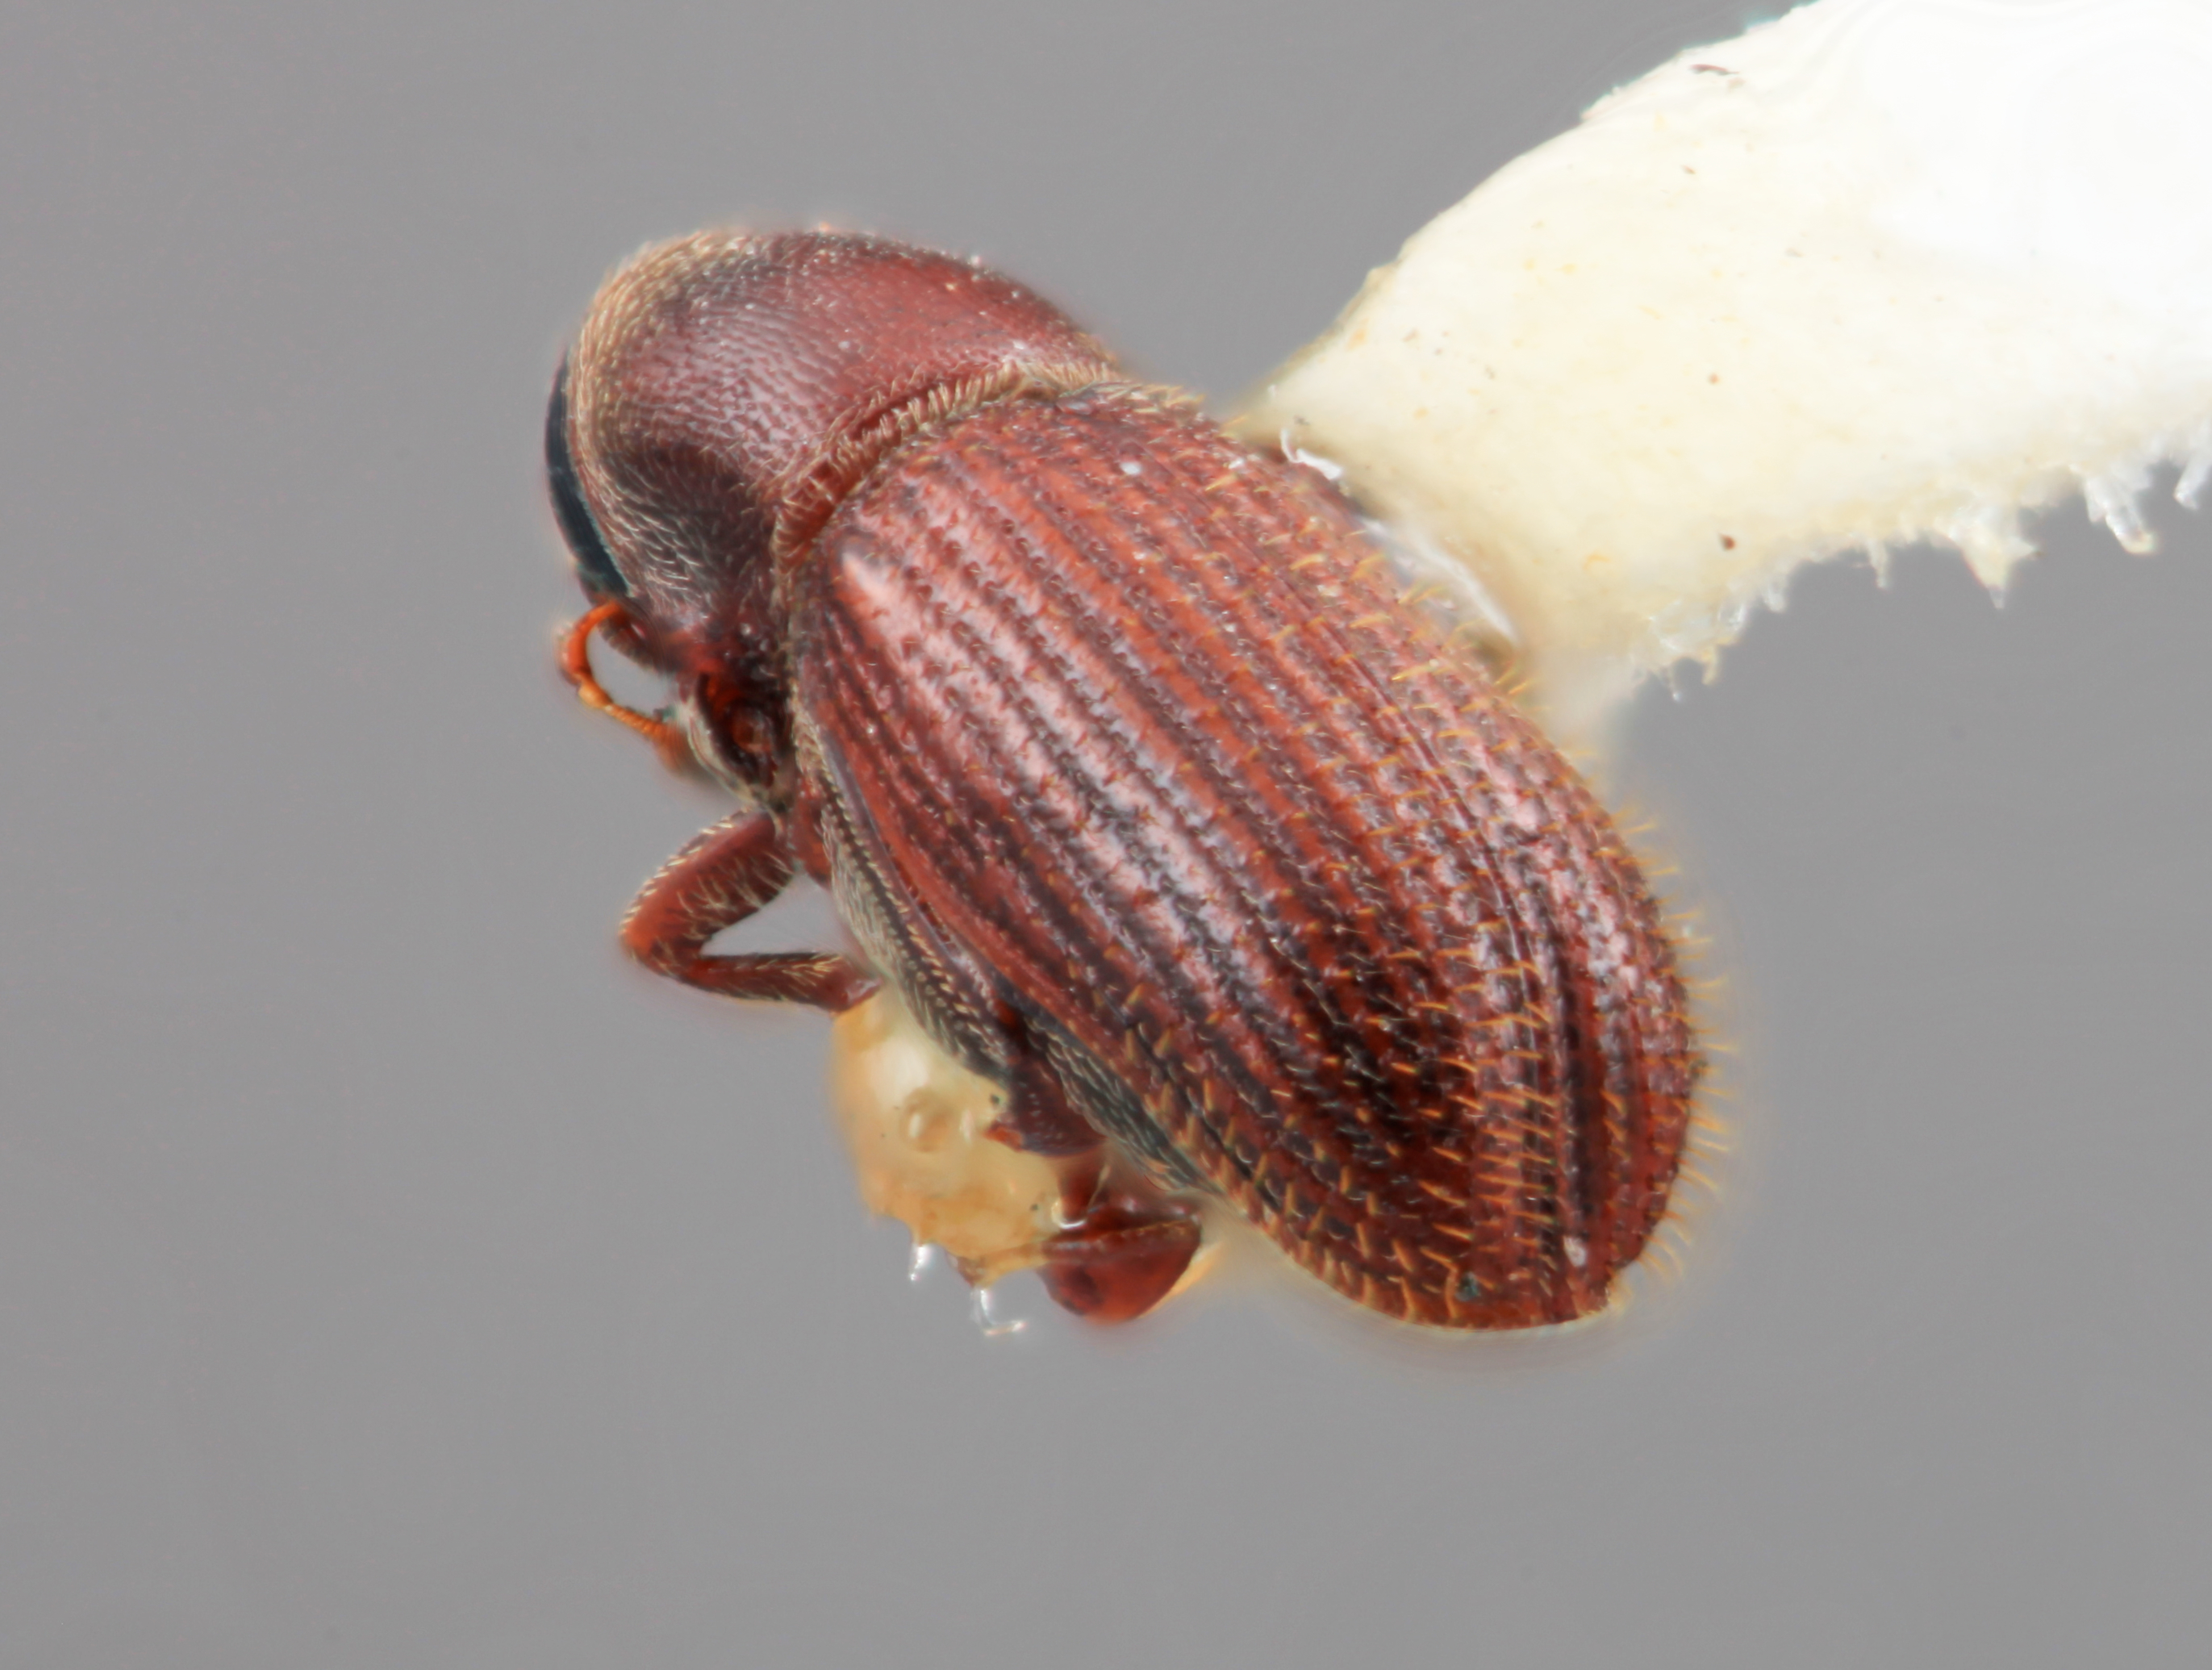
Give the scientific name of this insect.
Cnesinus atrocis
